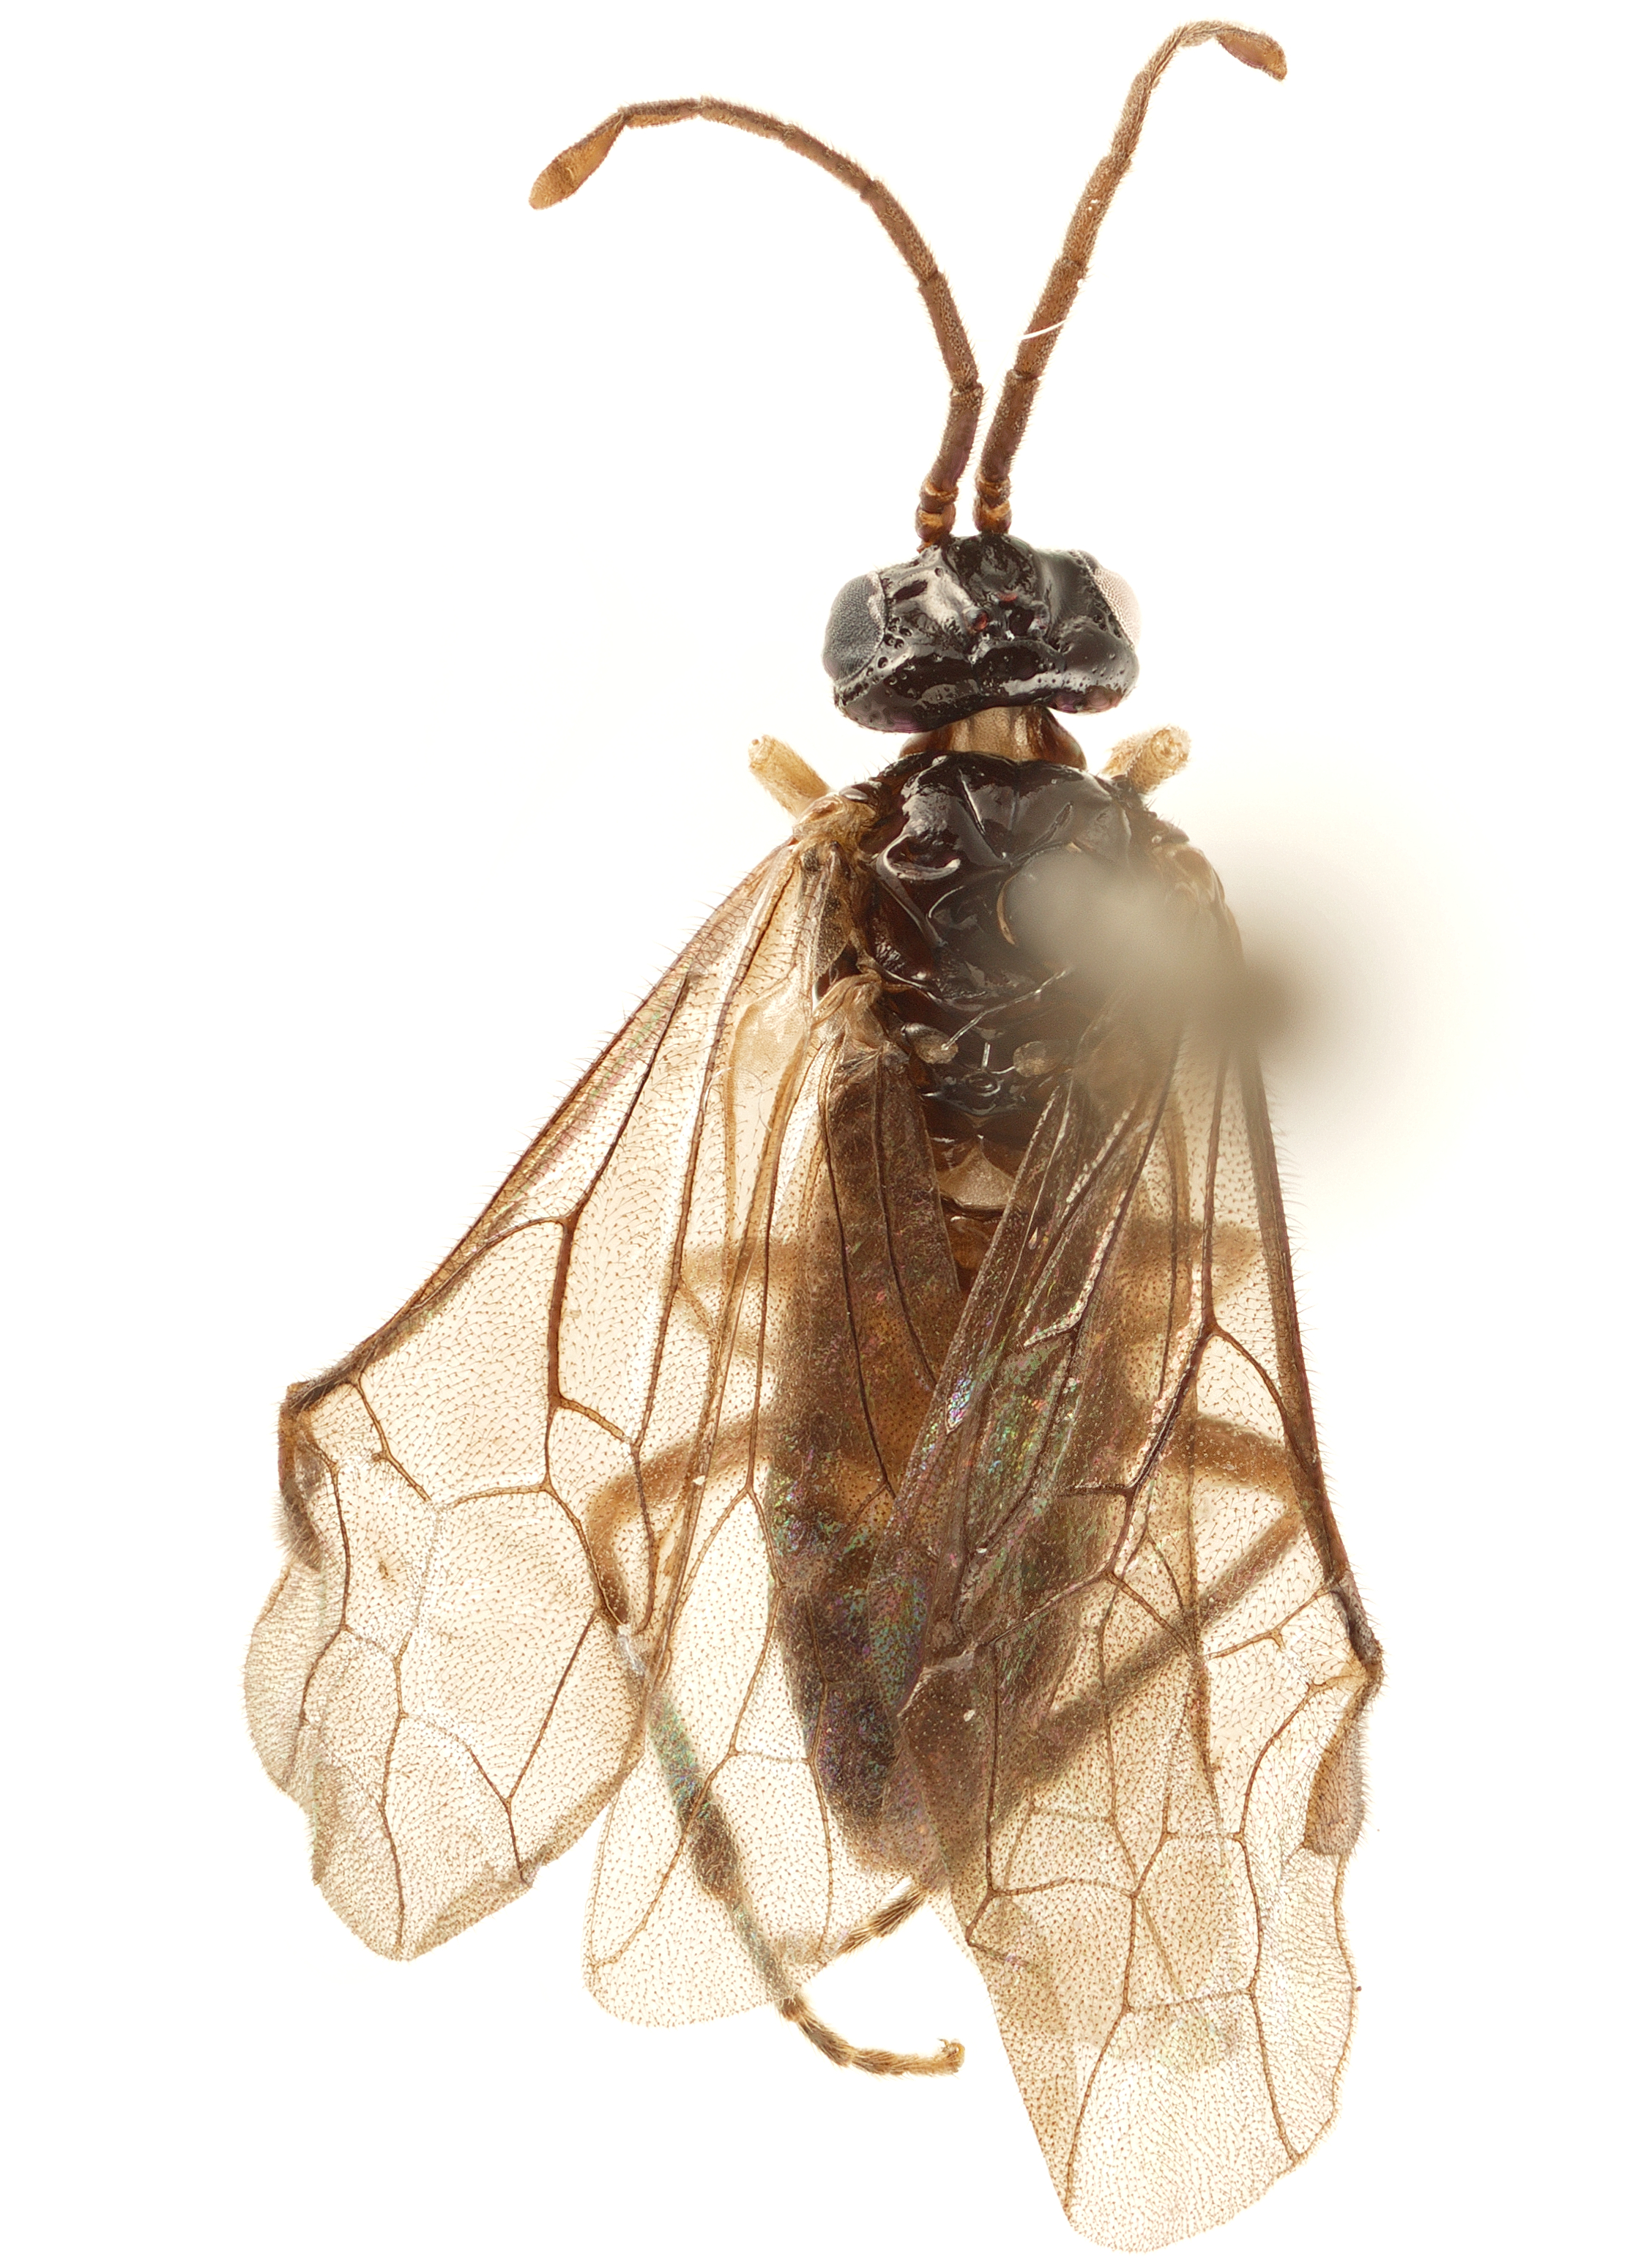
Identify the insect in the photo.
Rocalia longipennis
